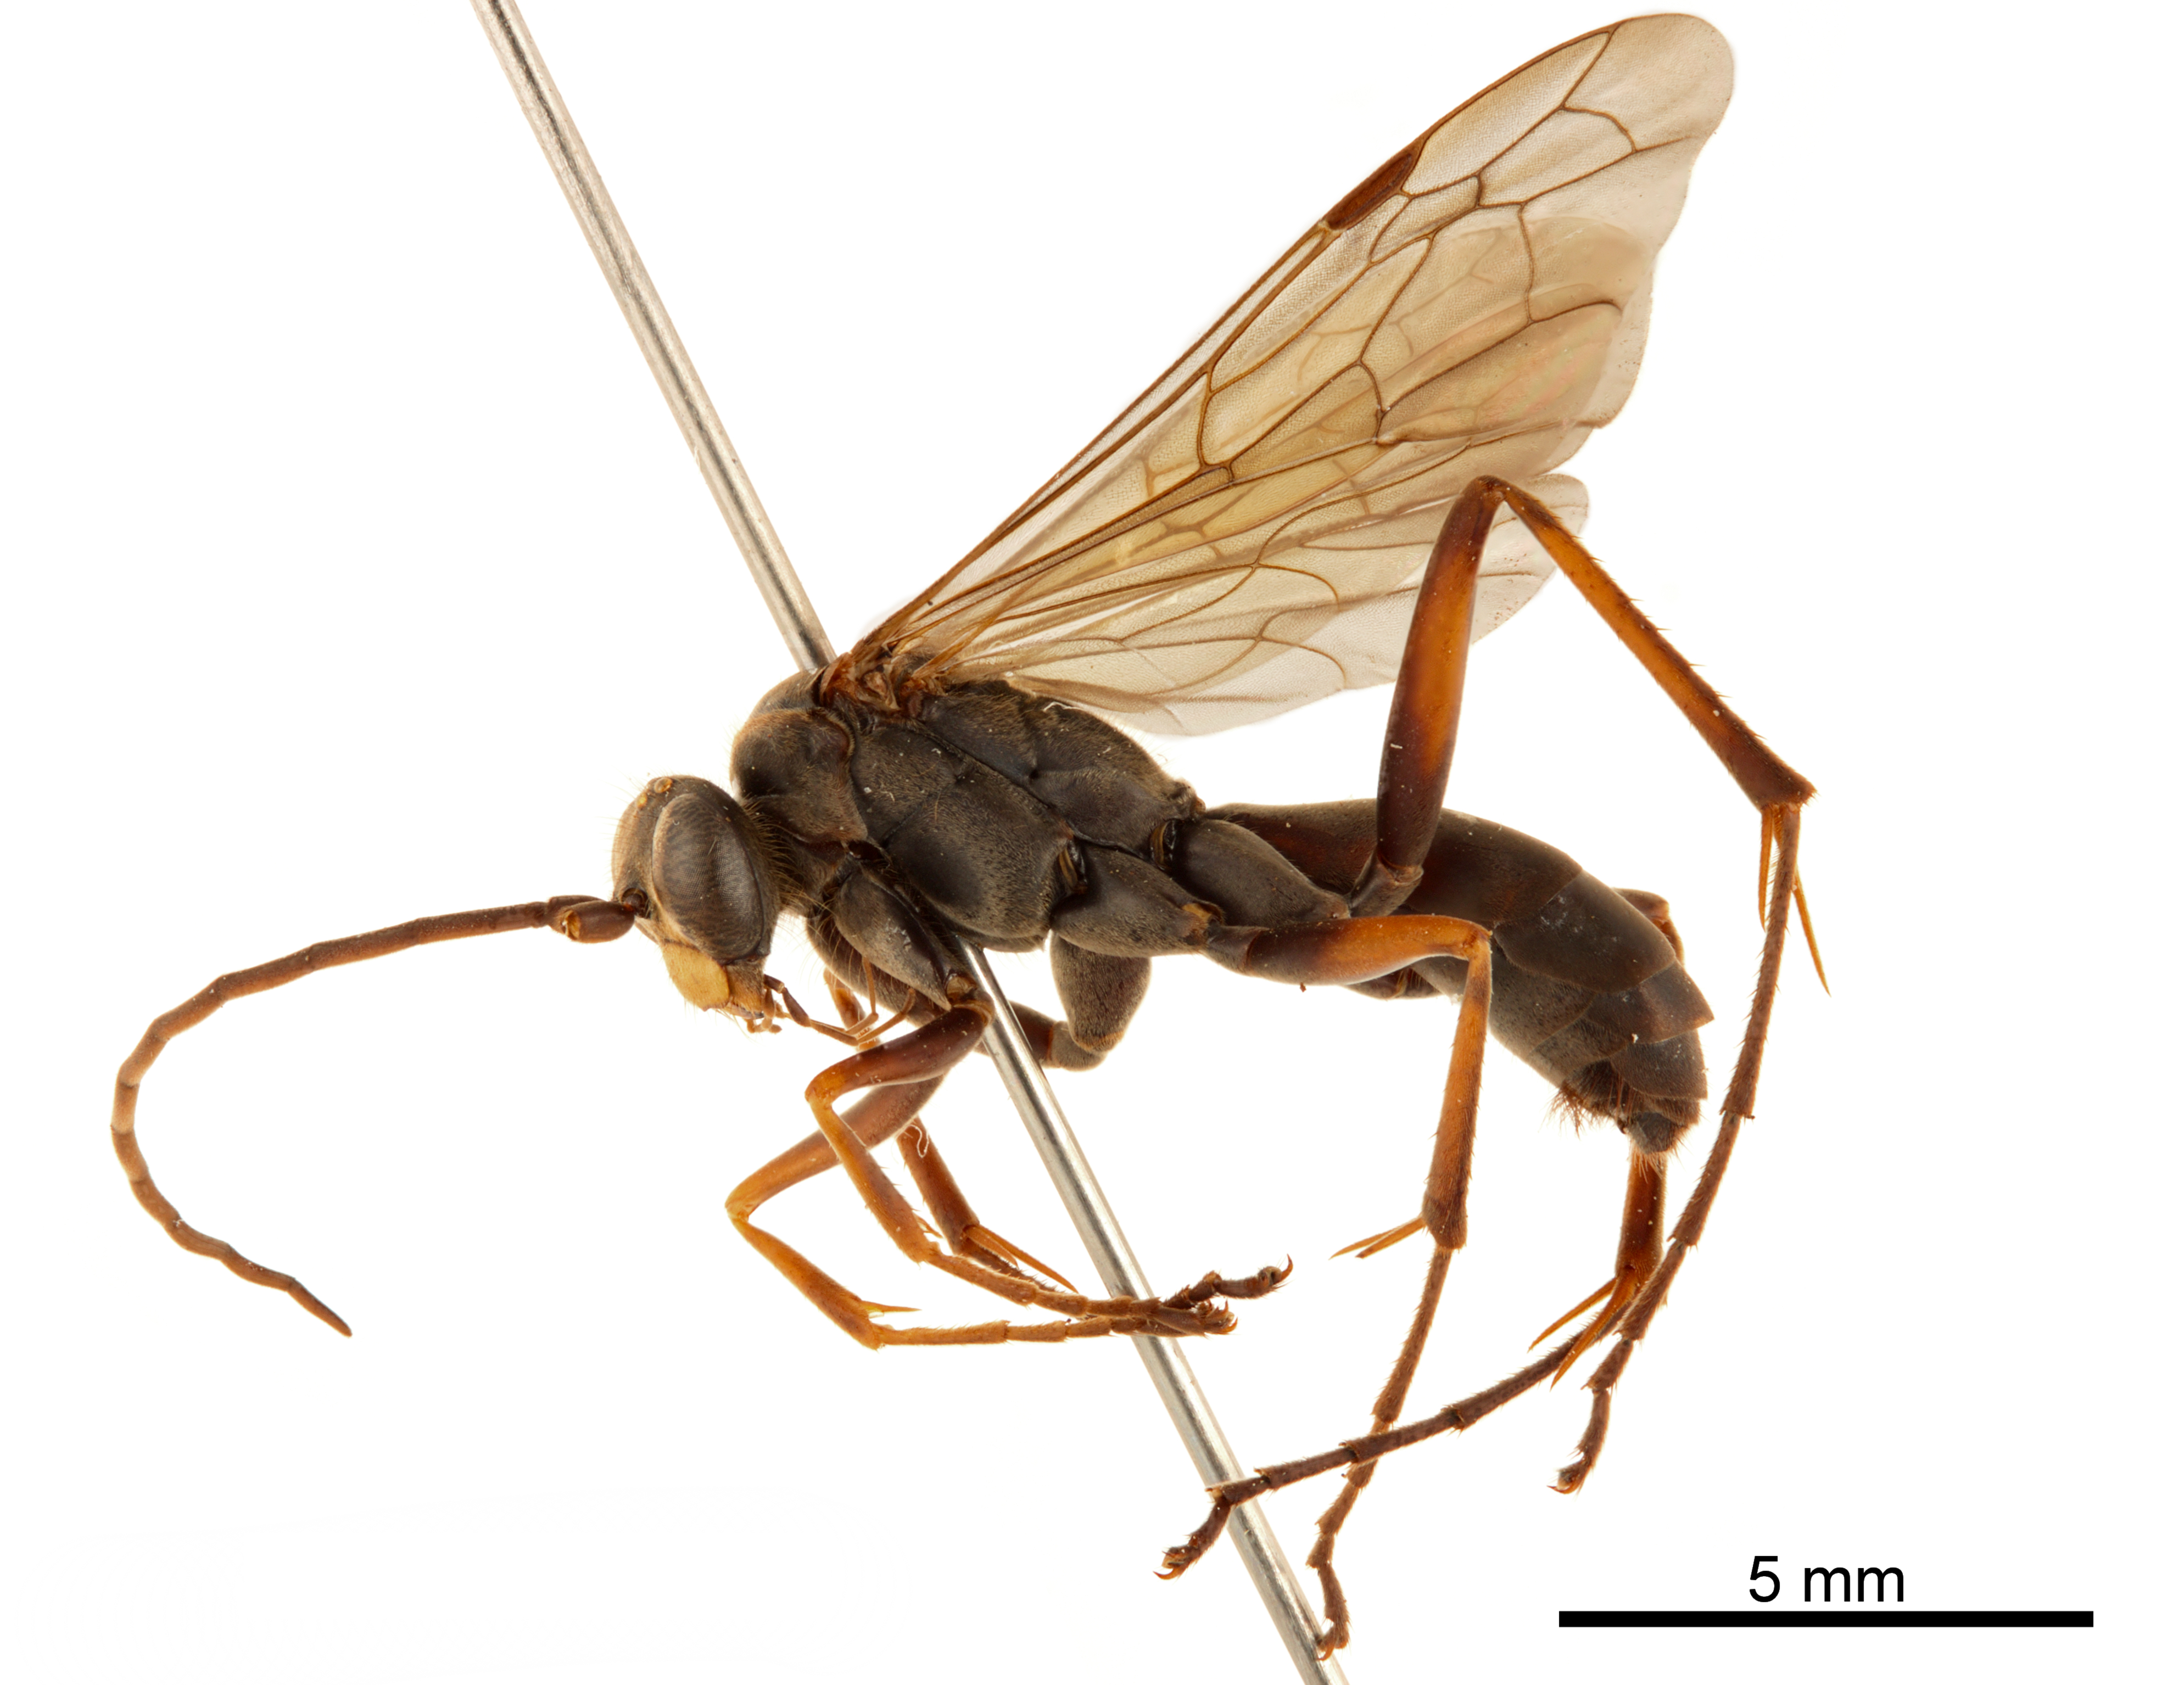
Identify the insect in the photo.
Platydialepis ryoheii
